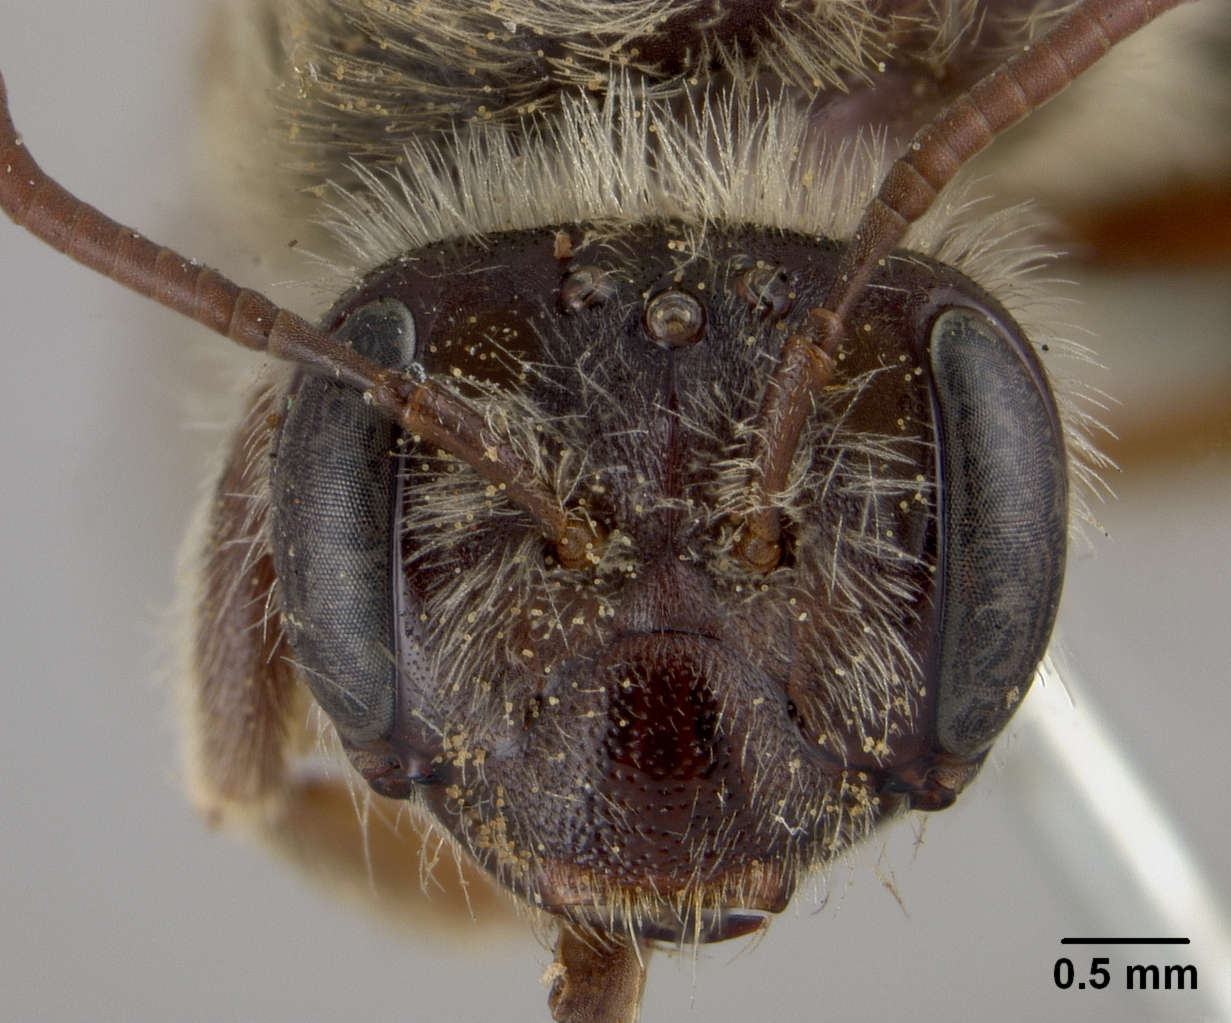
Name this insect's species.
Andrena graenicheri
